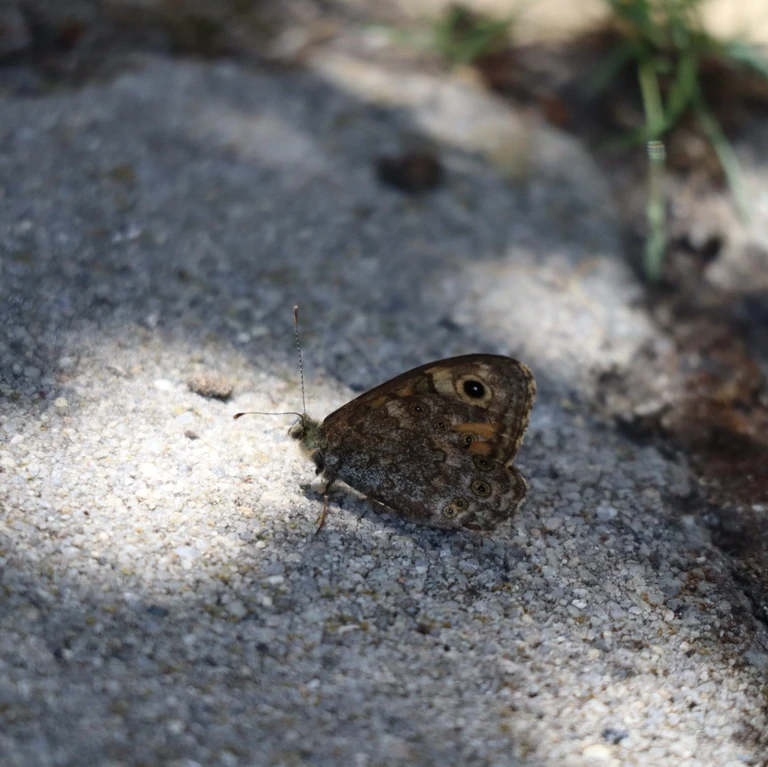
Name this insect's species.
Lasiommata megera (also Pararge megera)
